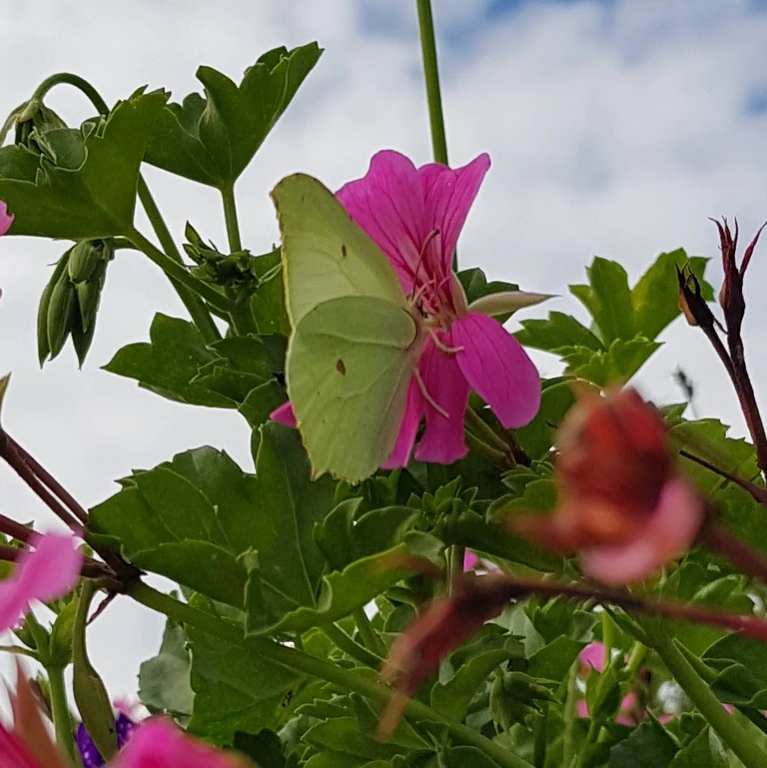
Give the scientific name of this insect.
Gonepteryx rhamni
